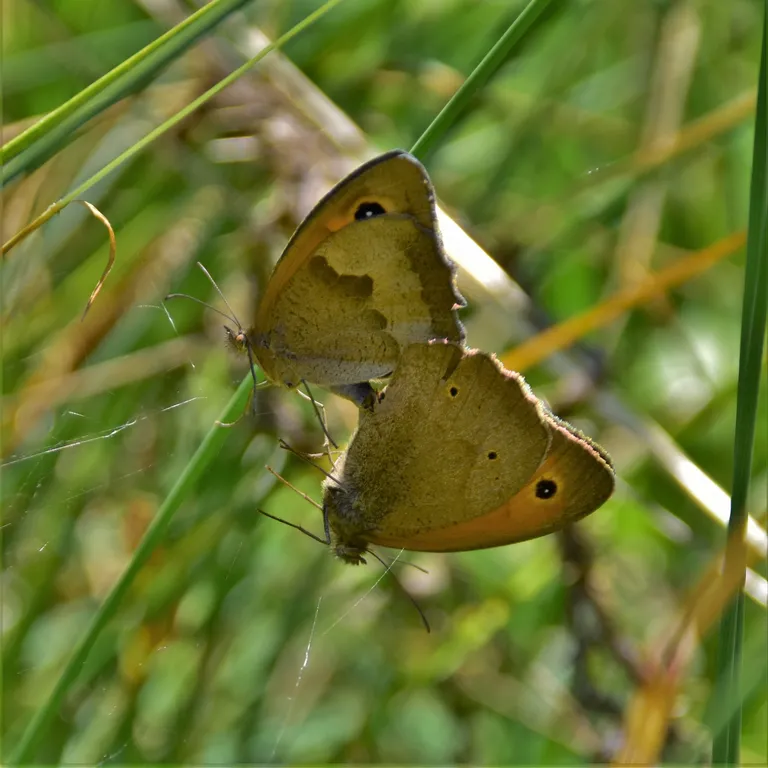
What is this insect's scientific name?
Maniola jurtina
